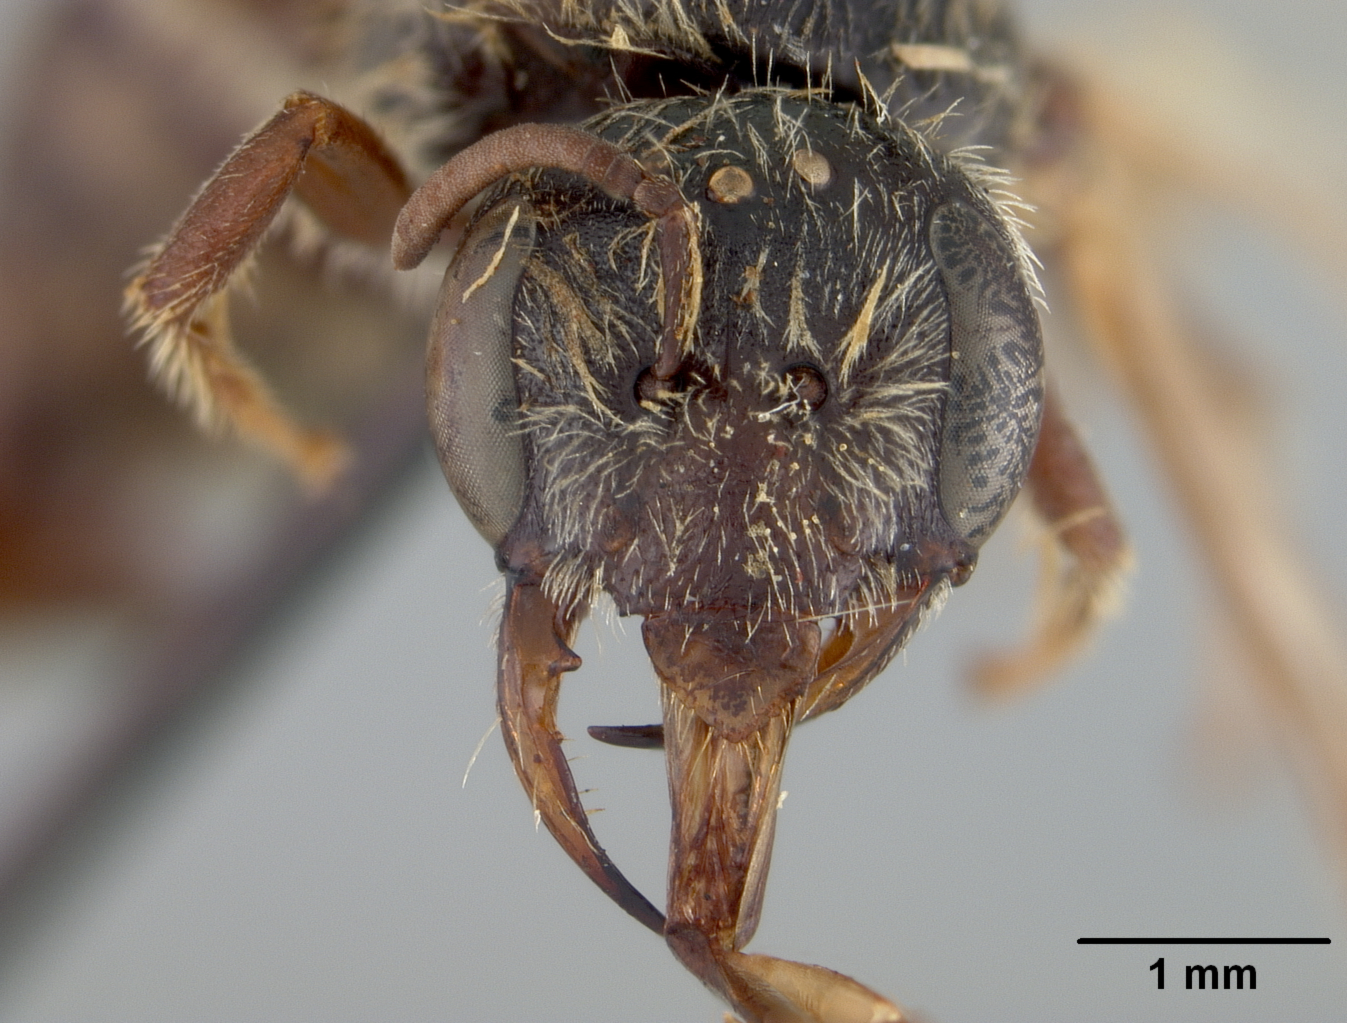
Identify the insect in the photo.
Halictus bowkeri
